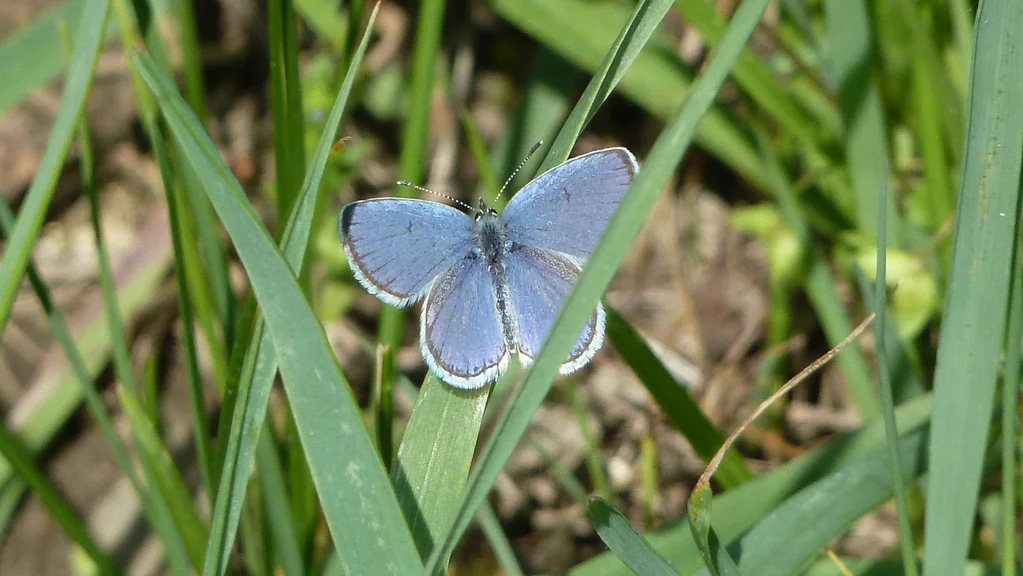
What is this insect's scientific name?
Cupido argiades (also Elkalyce argiades)
